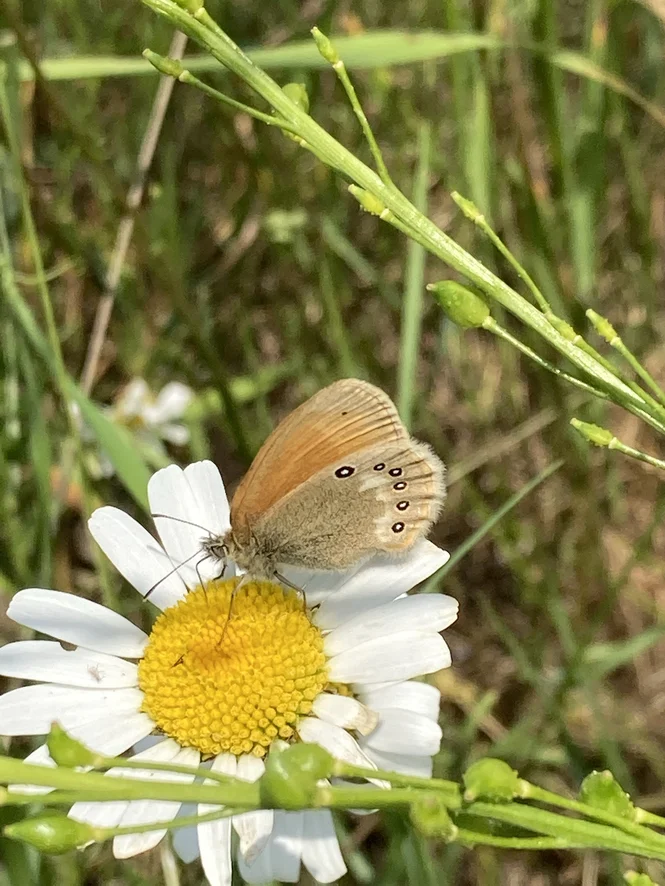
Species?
Coenonympha glycerion (also Coenonympha iphis)
